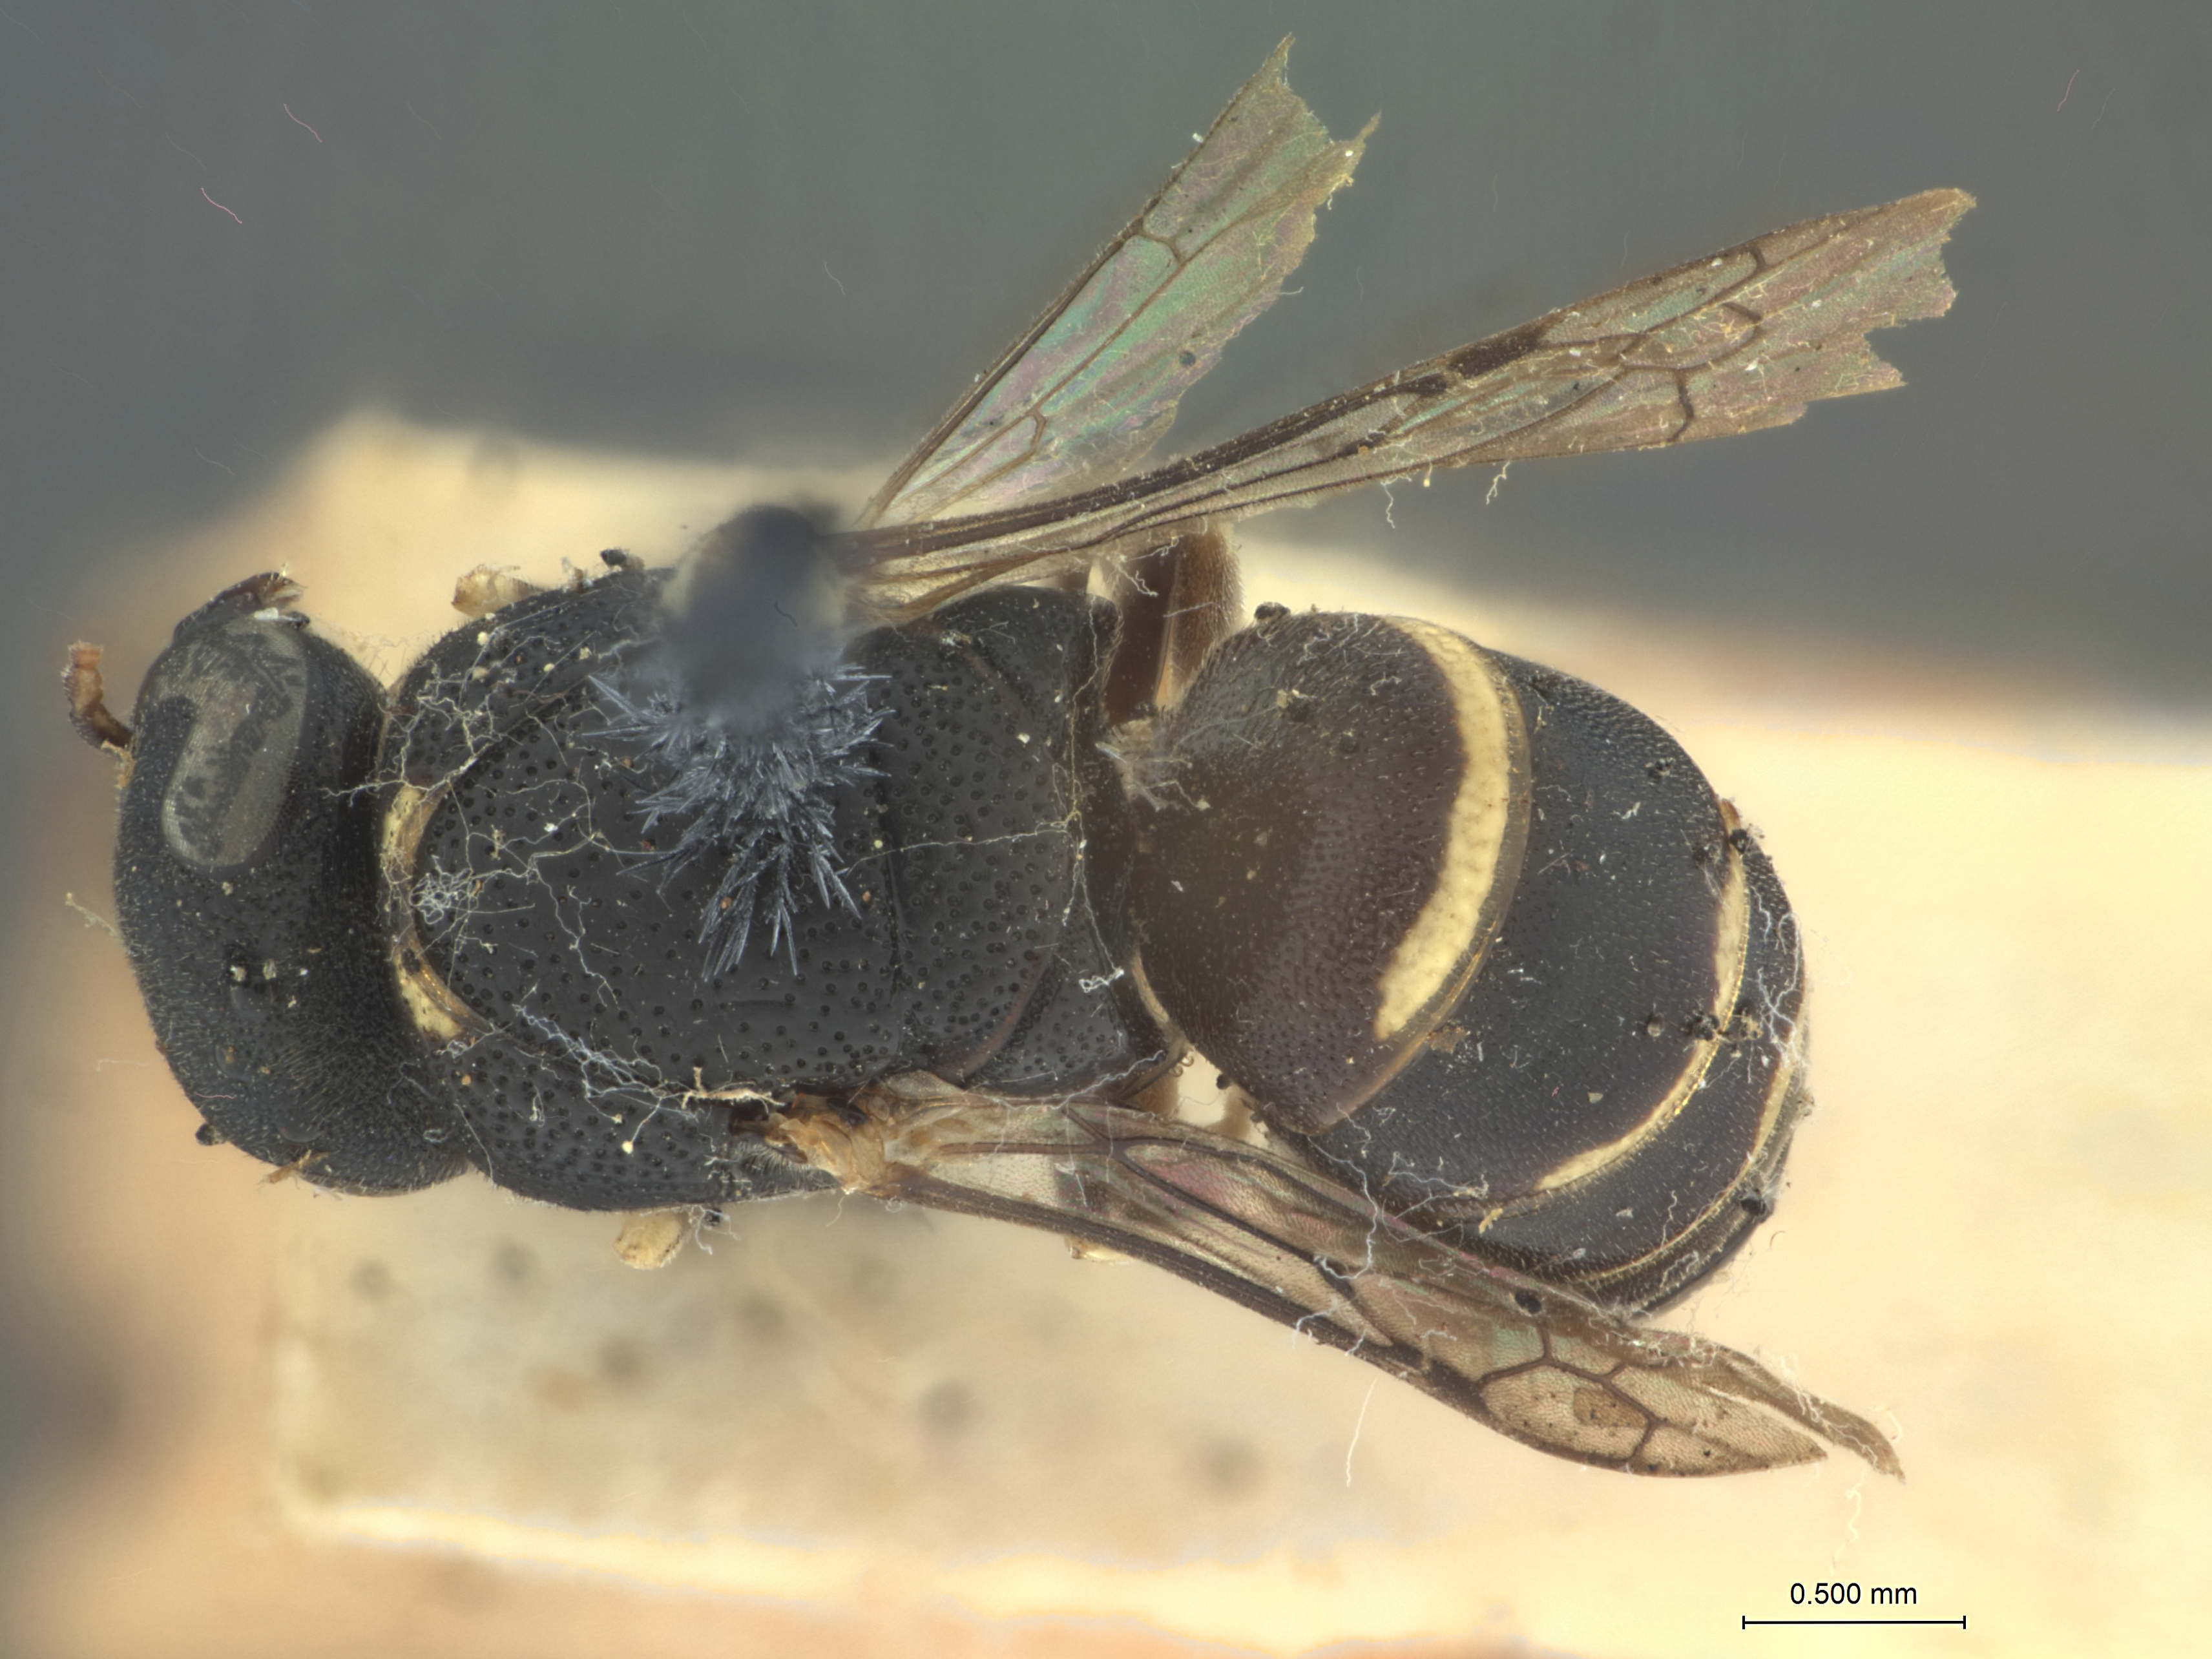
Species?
Quartinia parcepunctata
